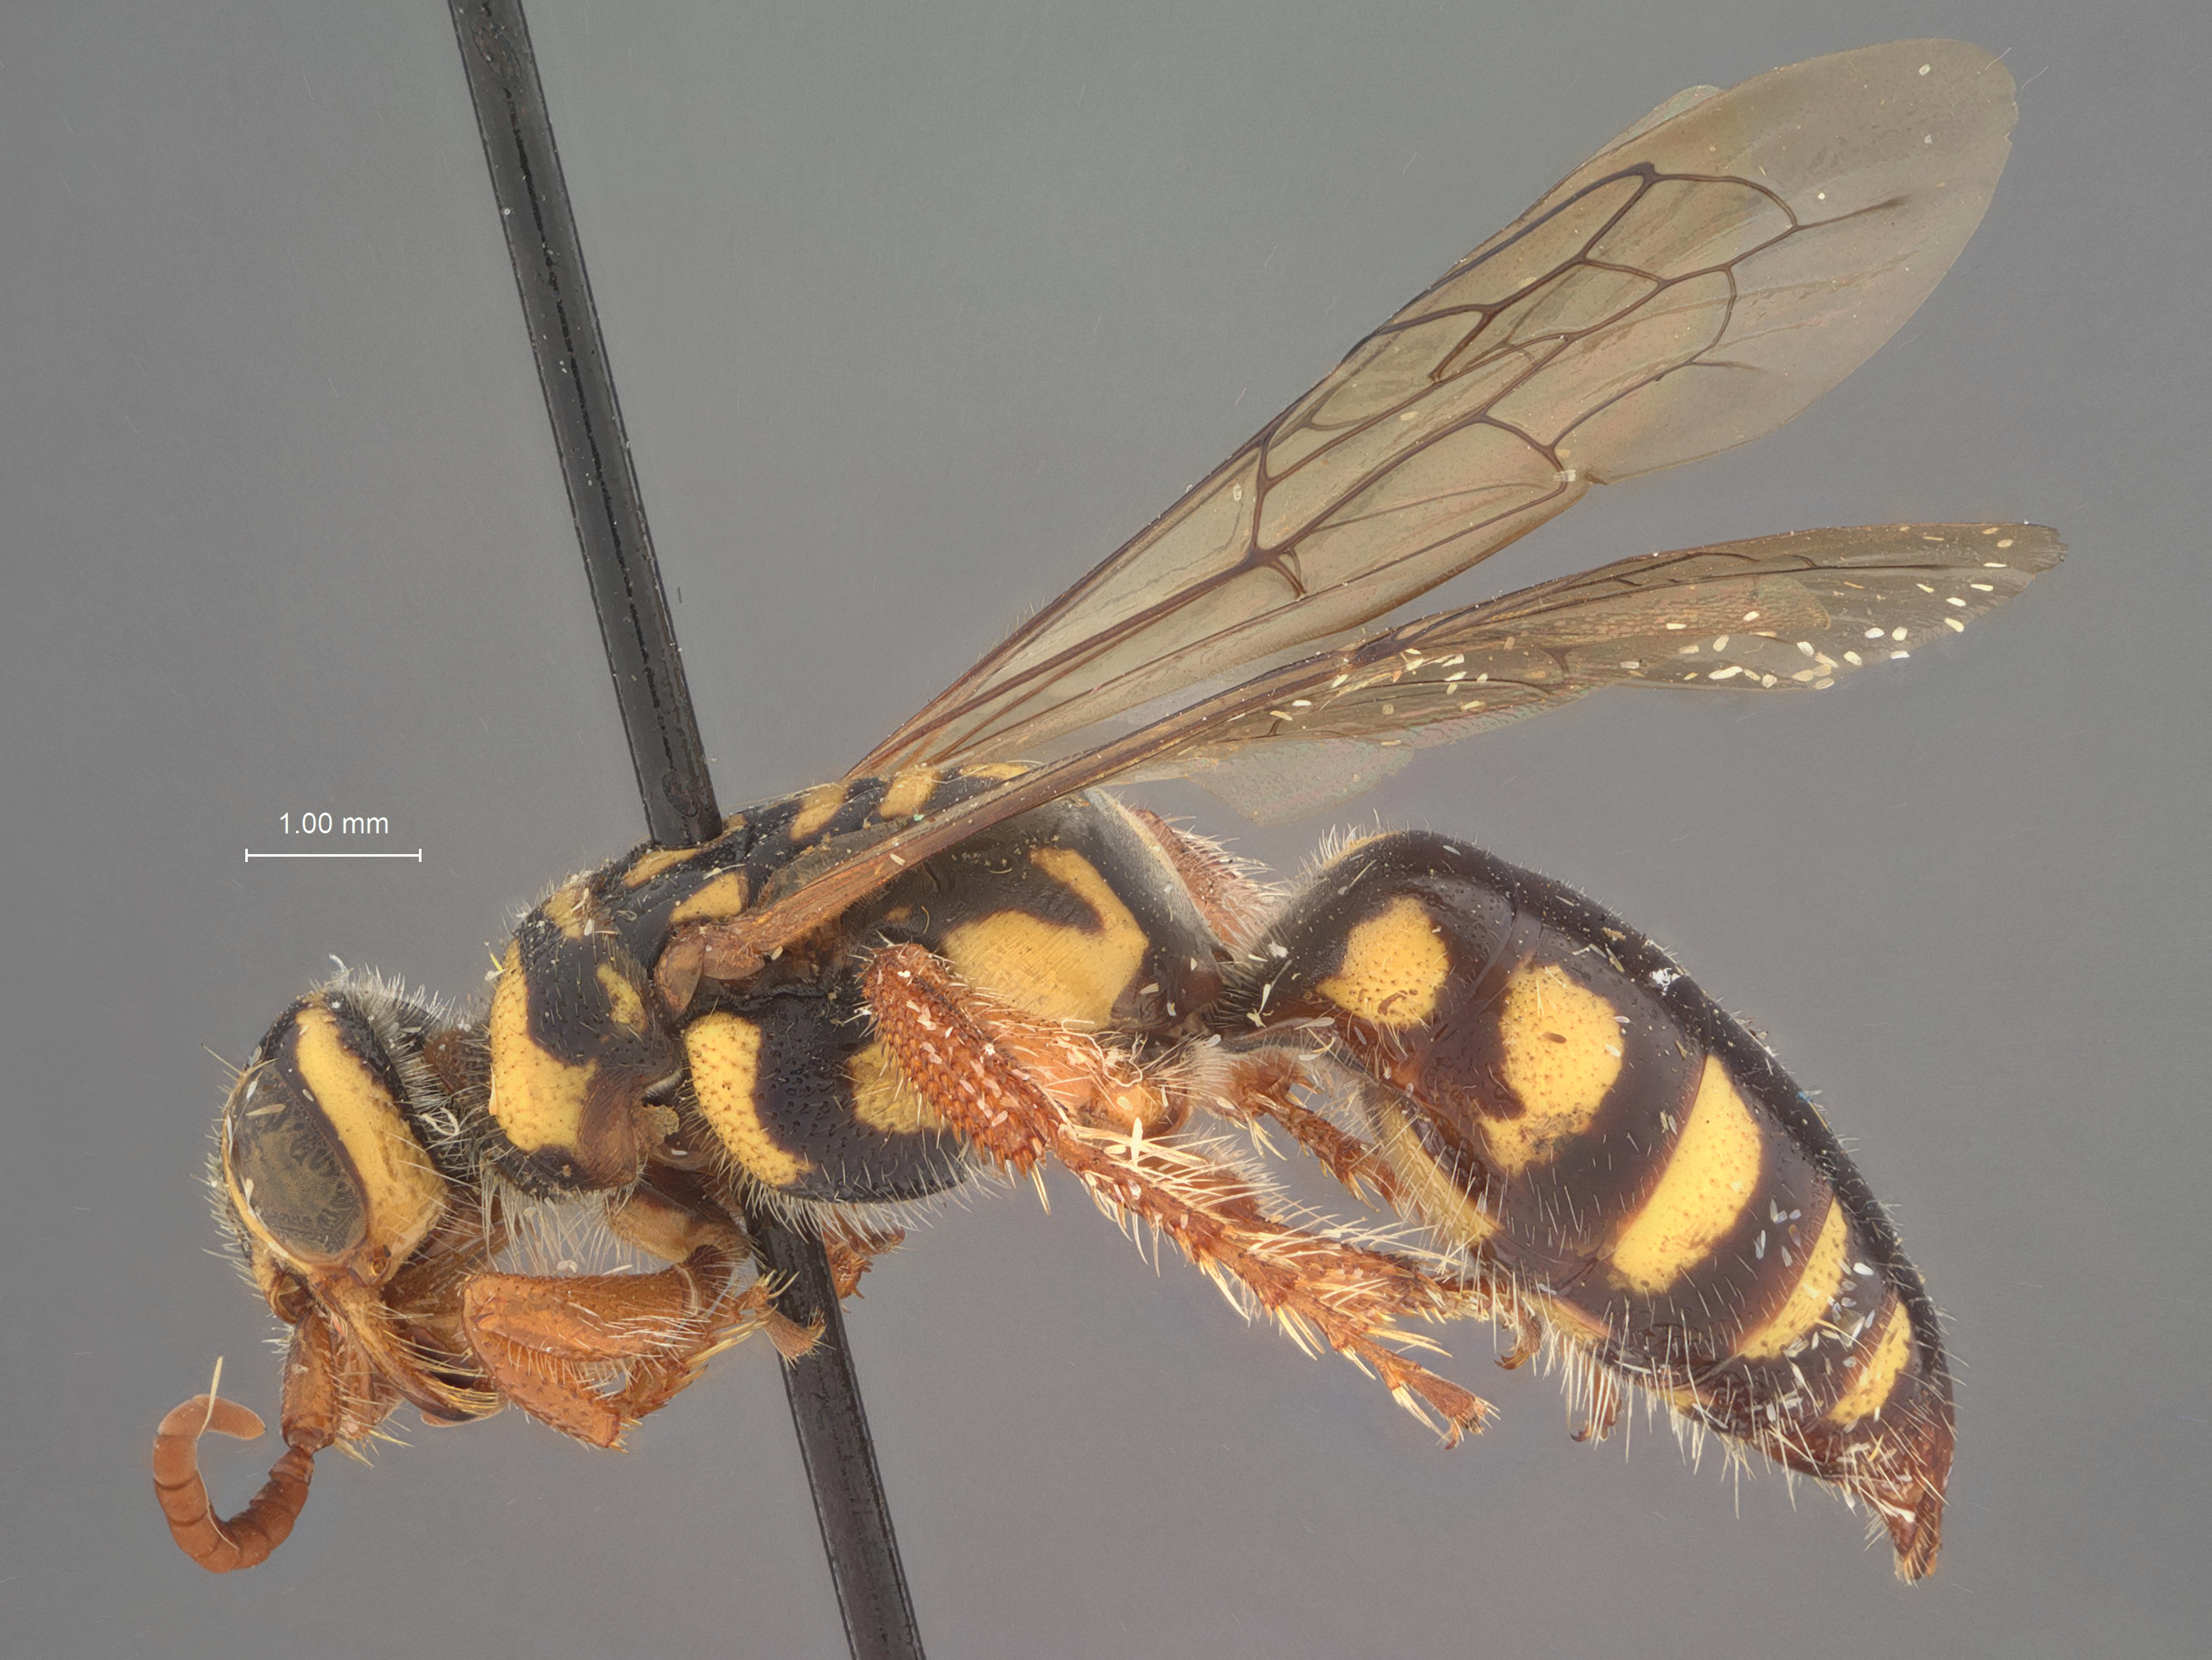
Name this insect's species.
Myzina jamaicensis
